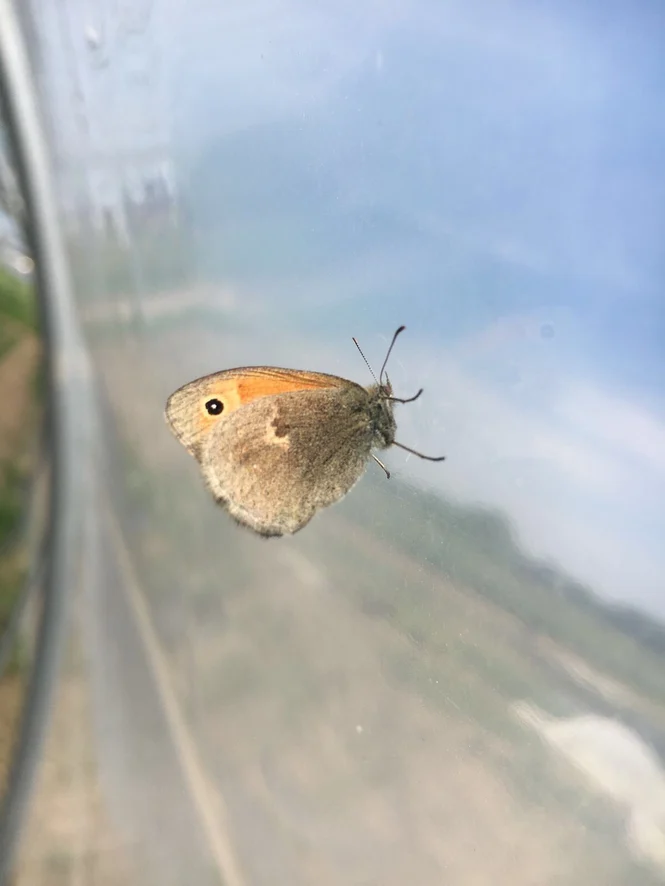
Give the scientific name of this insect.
Coenonympha pamphilus
